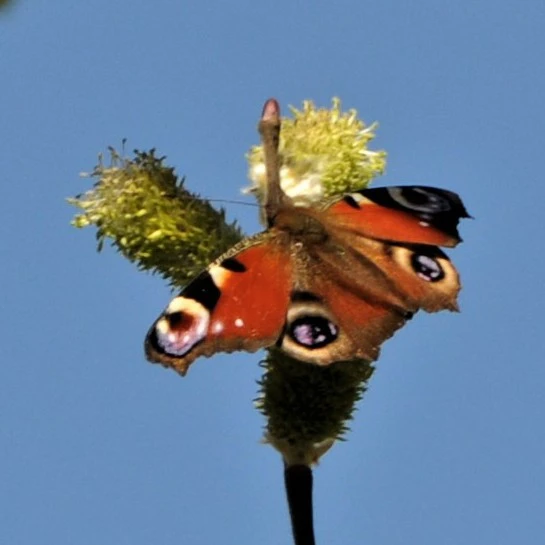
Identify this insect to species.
Aglais io
